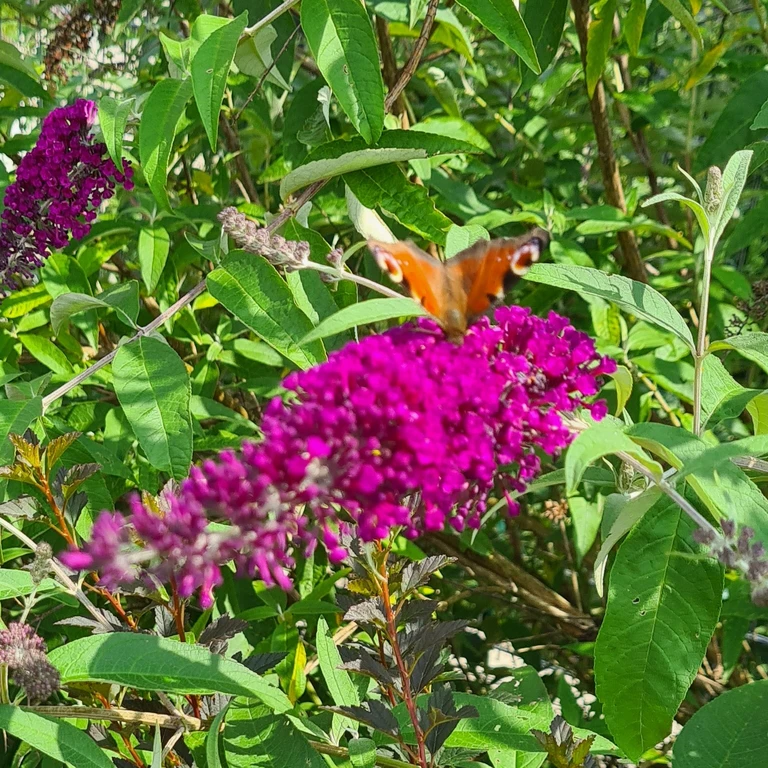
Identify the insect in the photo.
Aglais io
